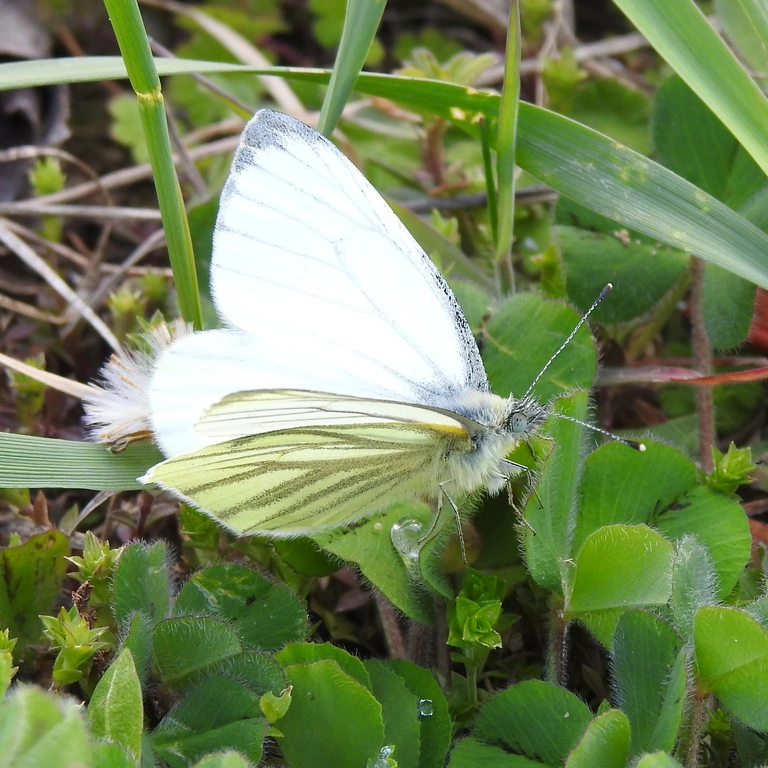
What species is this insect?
Pieris napi
